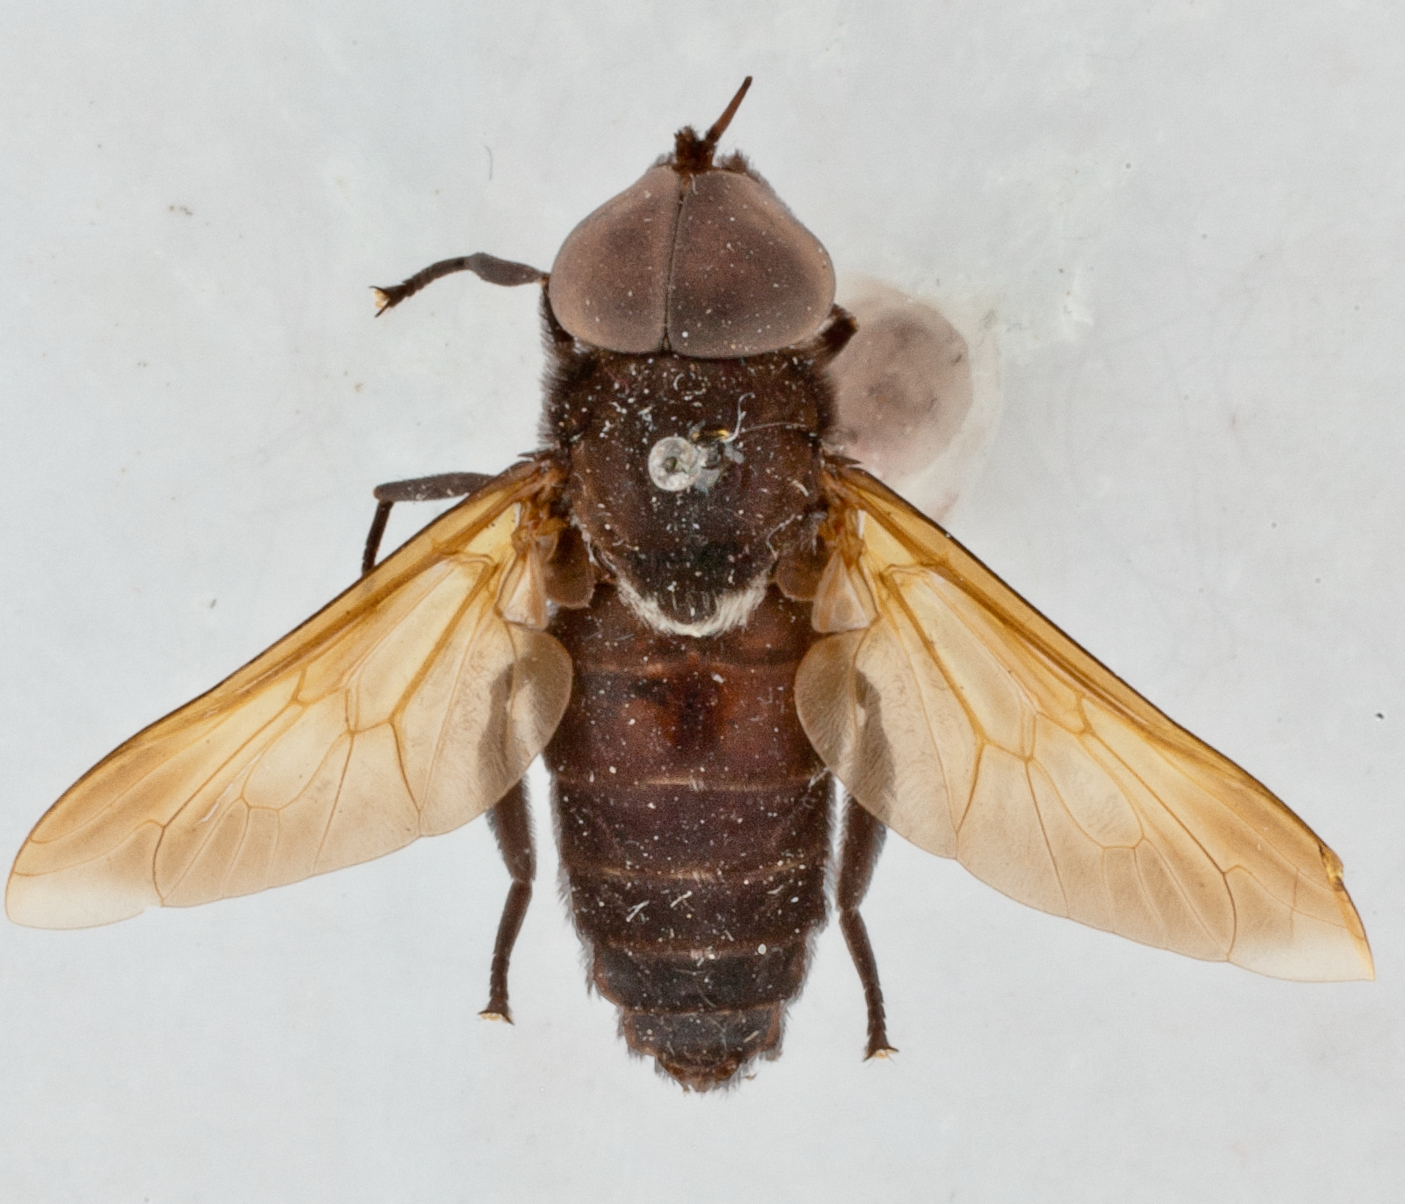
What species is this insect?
Tabanus pseudixion
